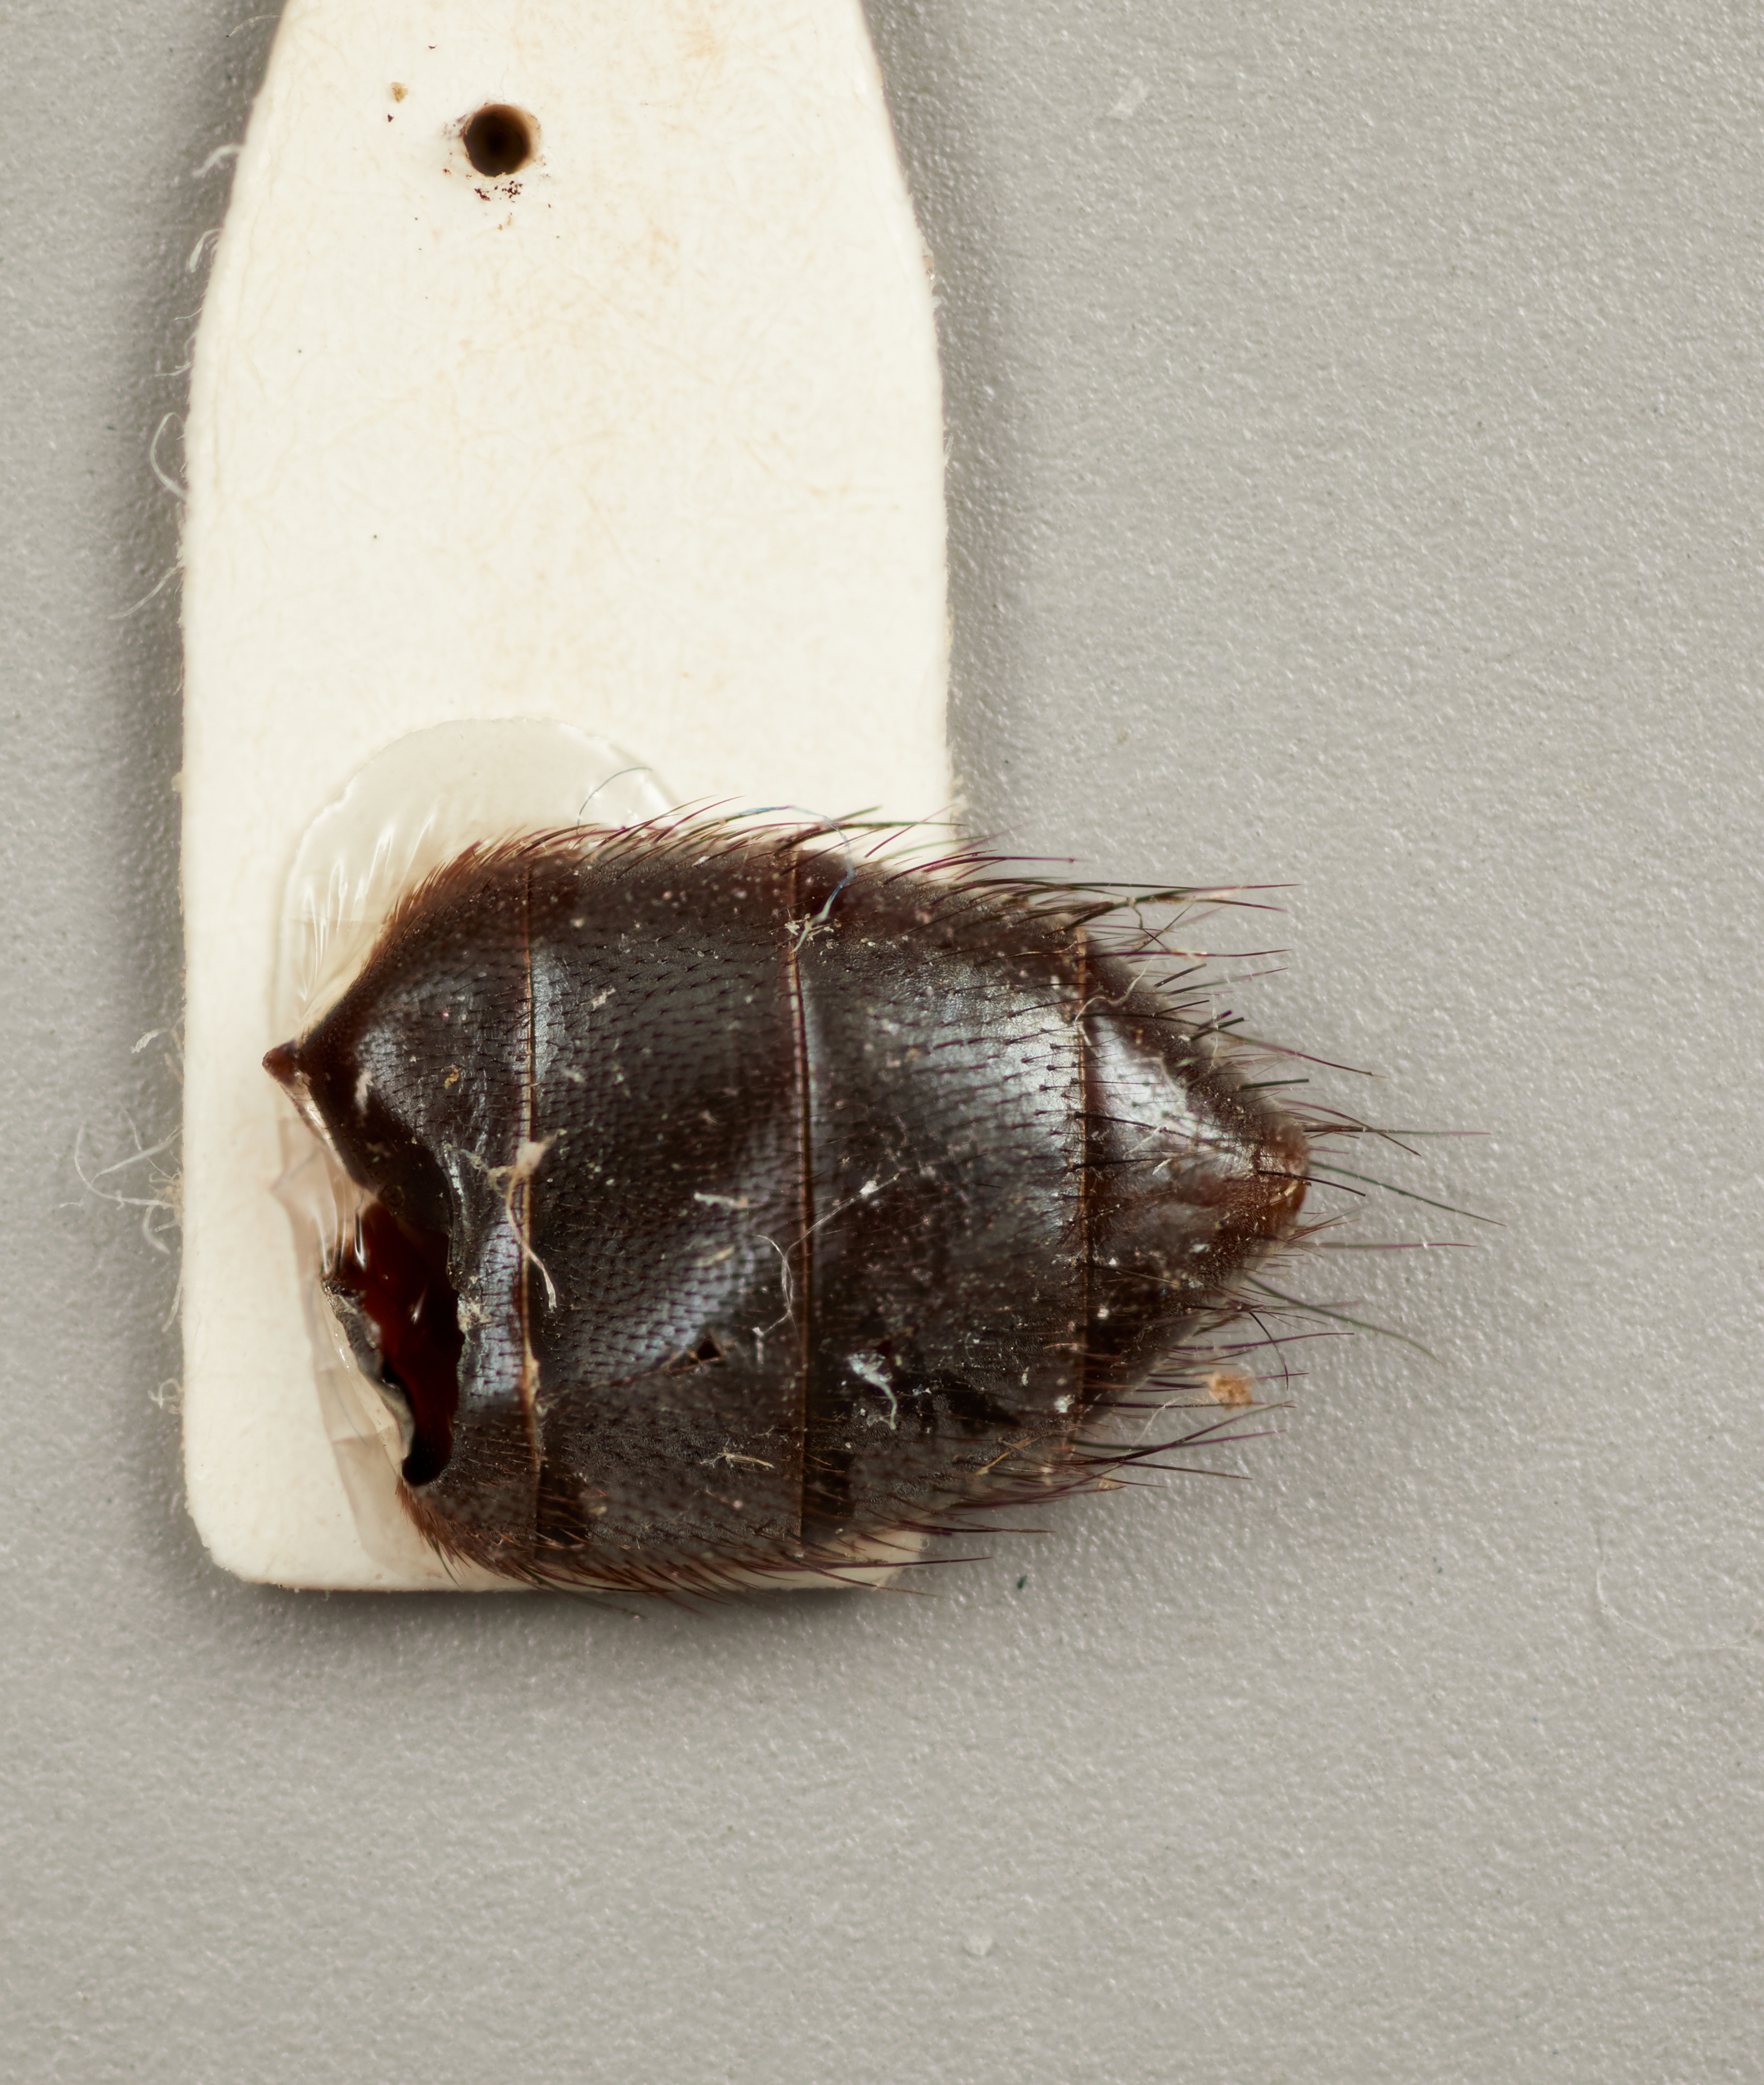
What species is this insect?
Pollenia atramentaria
